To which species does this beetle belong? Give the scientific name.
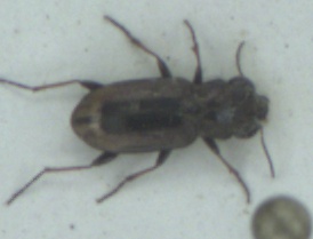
Notiophilus biguttatus
